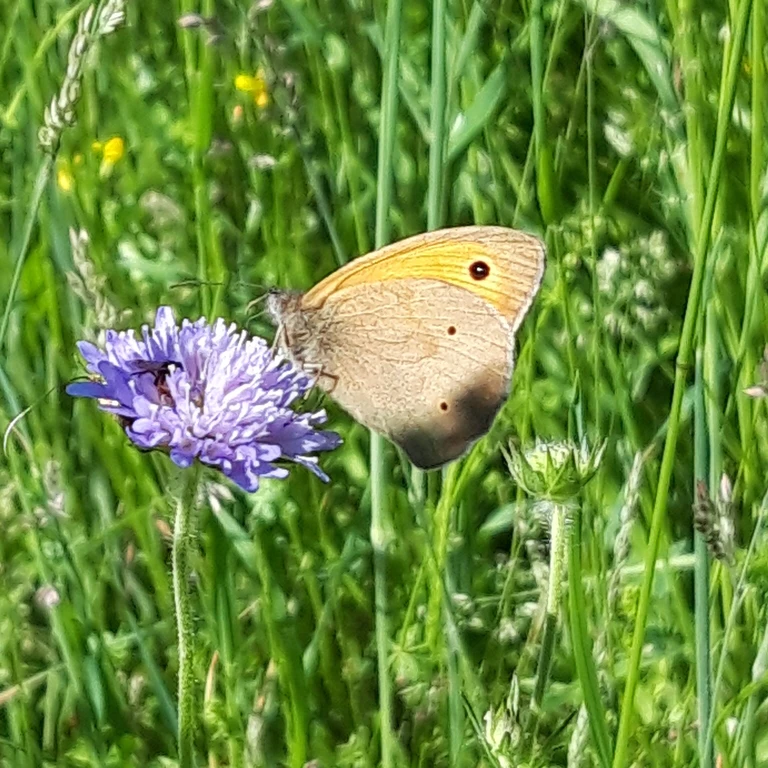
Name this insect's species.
Maniola jurtina
